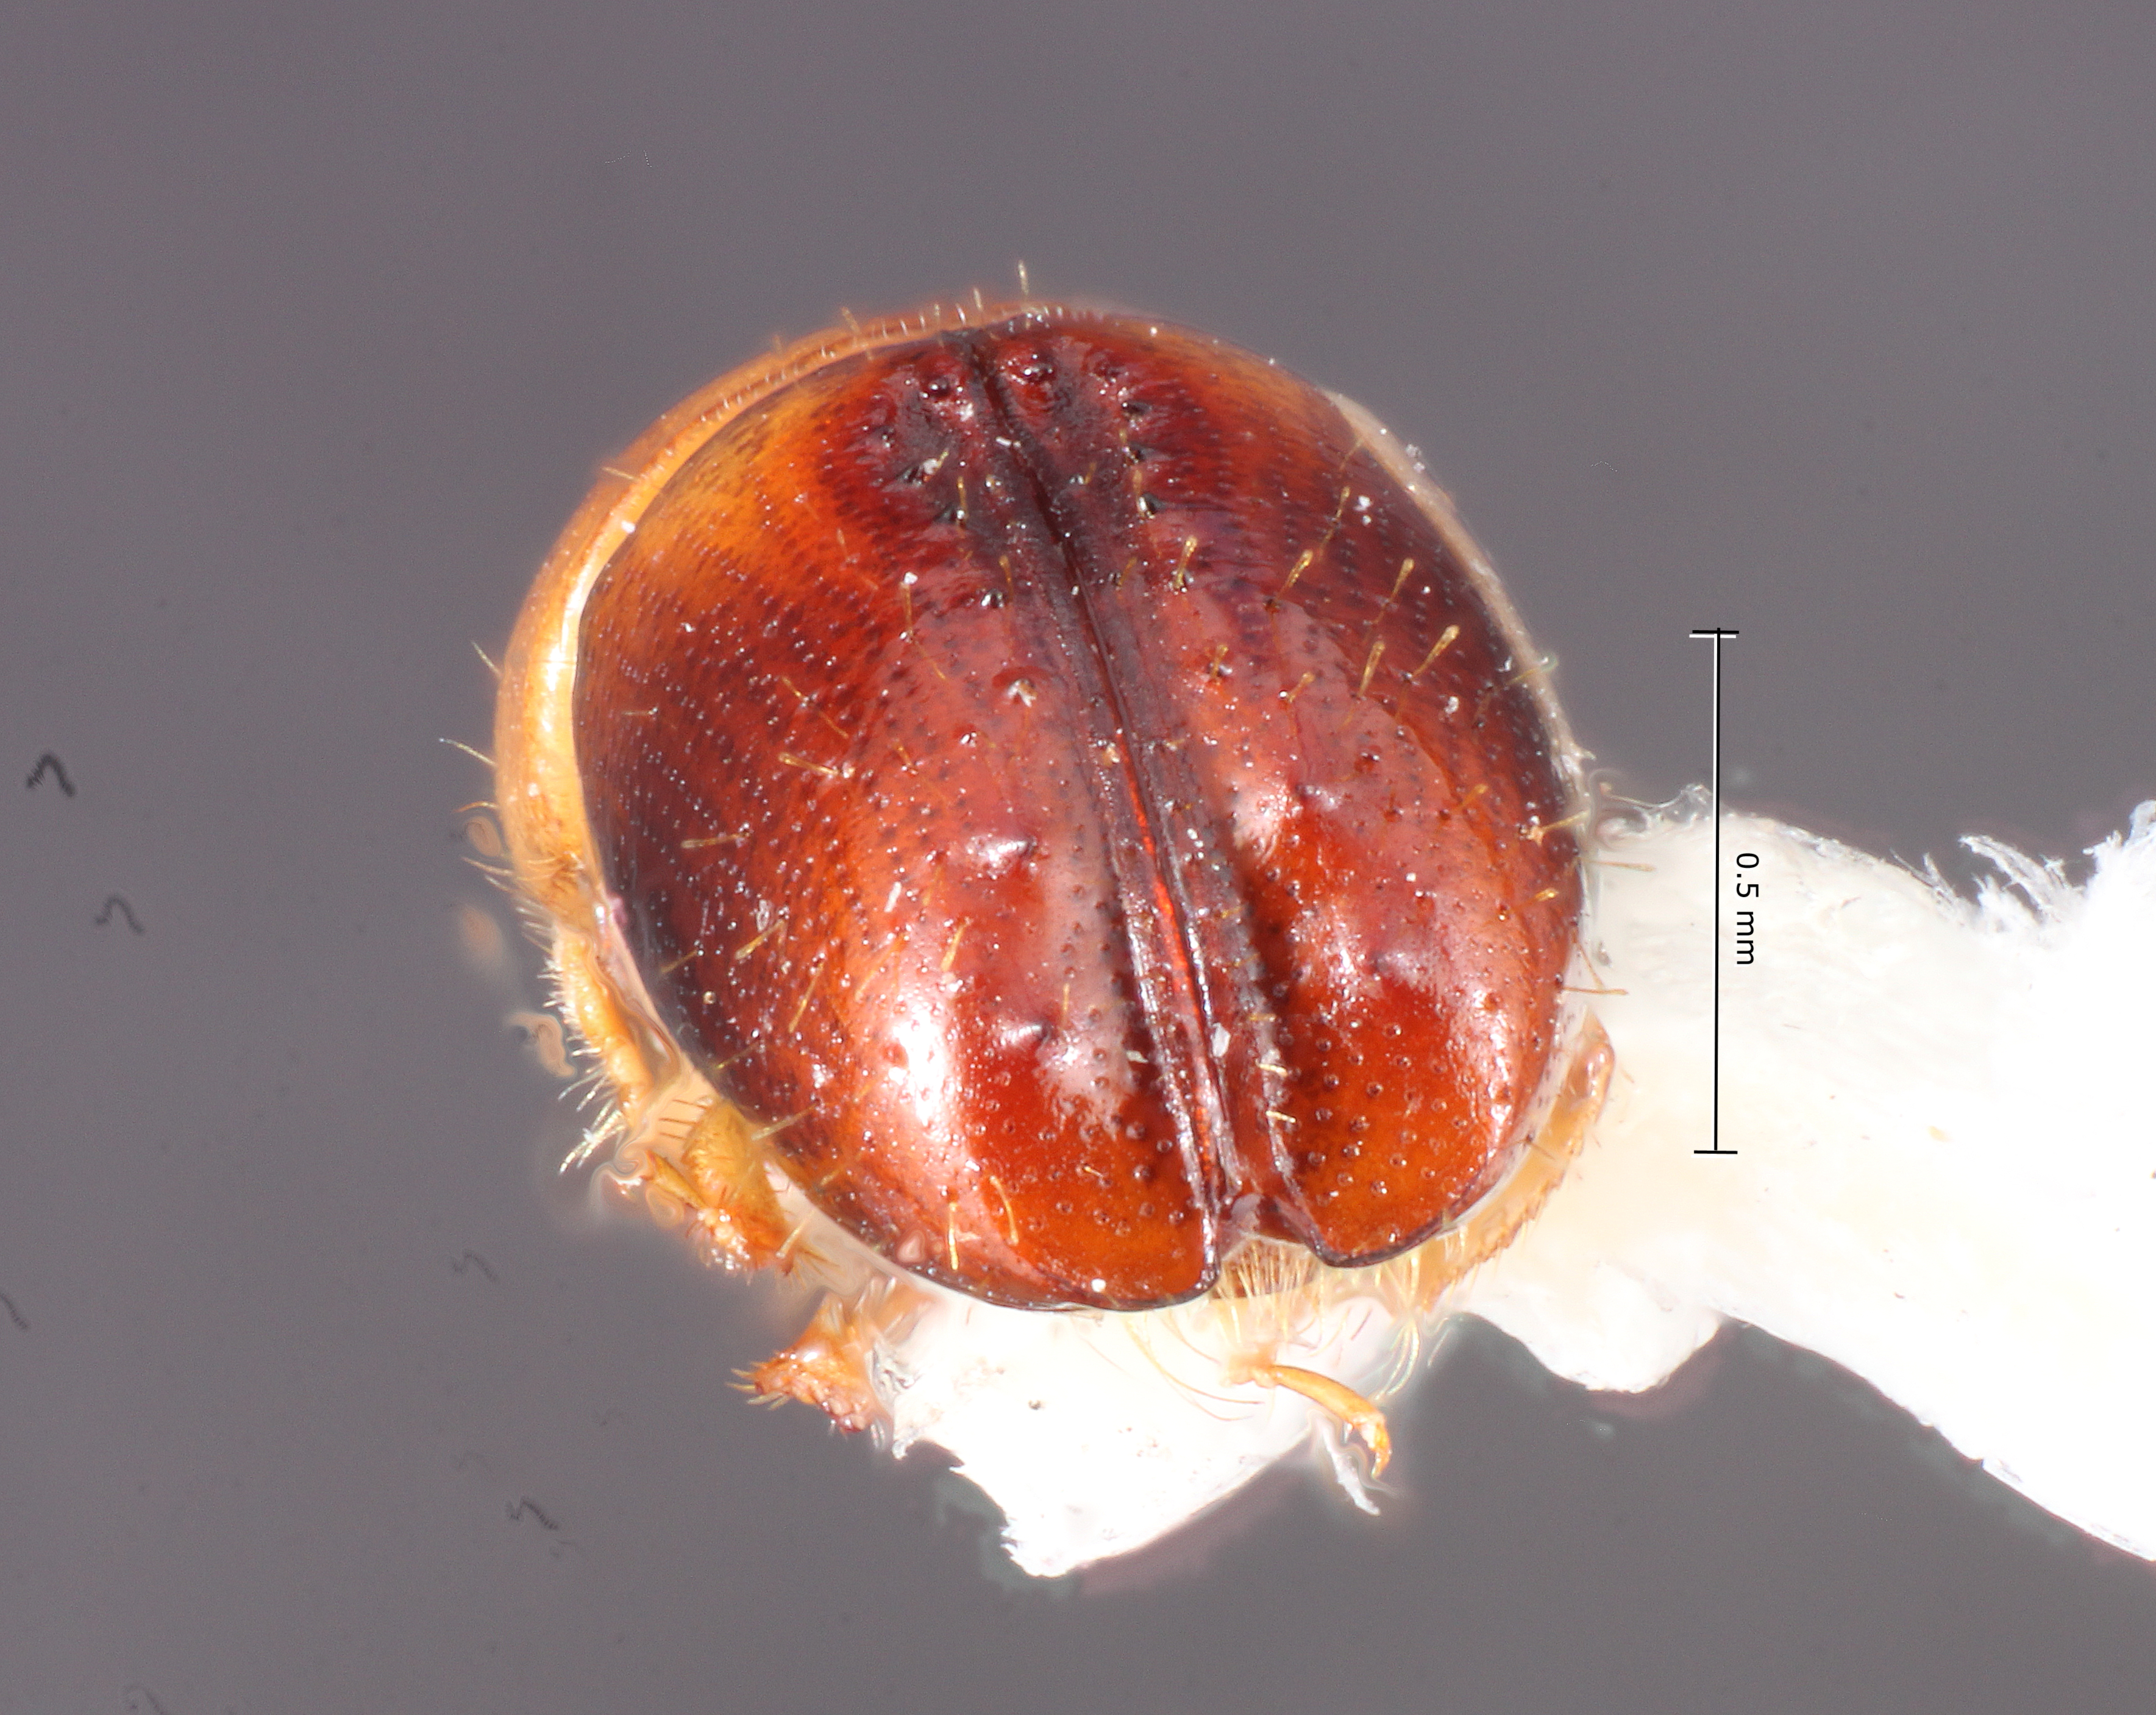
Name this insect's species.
Monarthrum ferrarii
